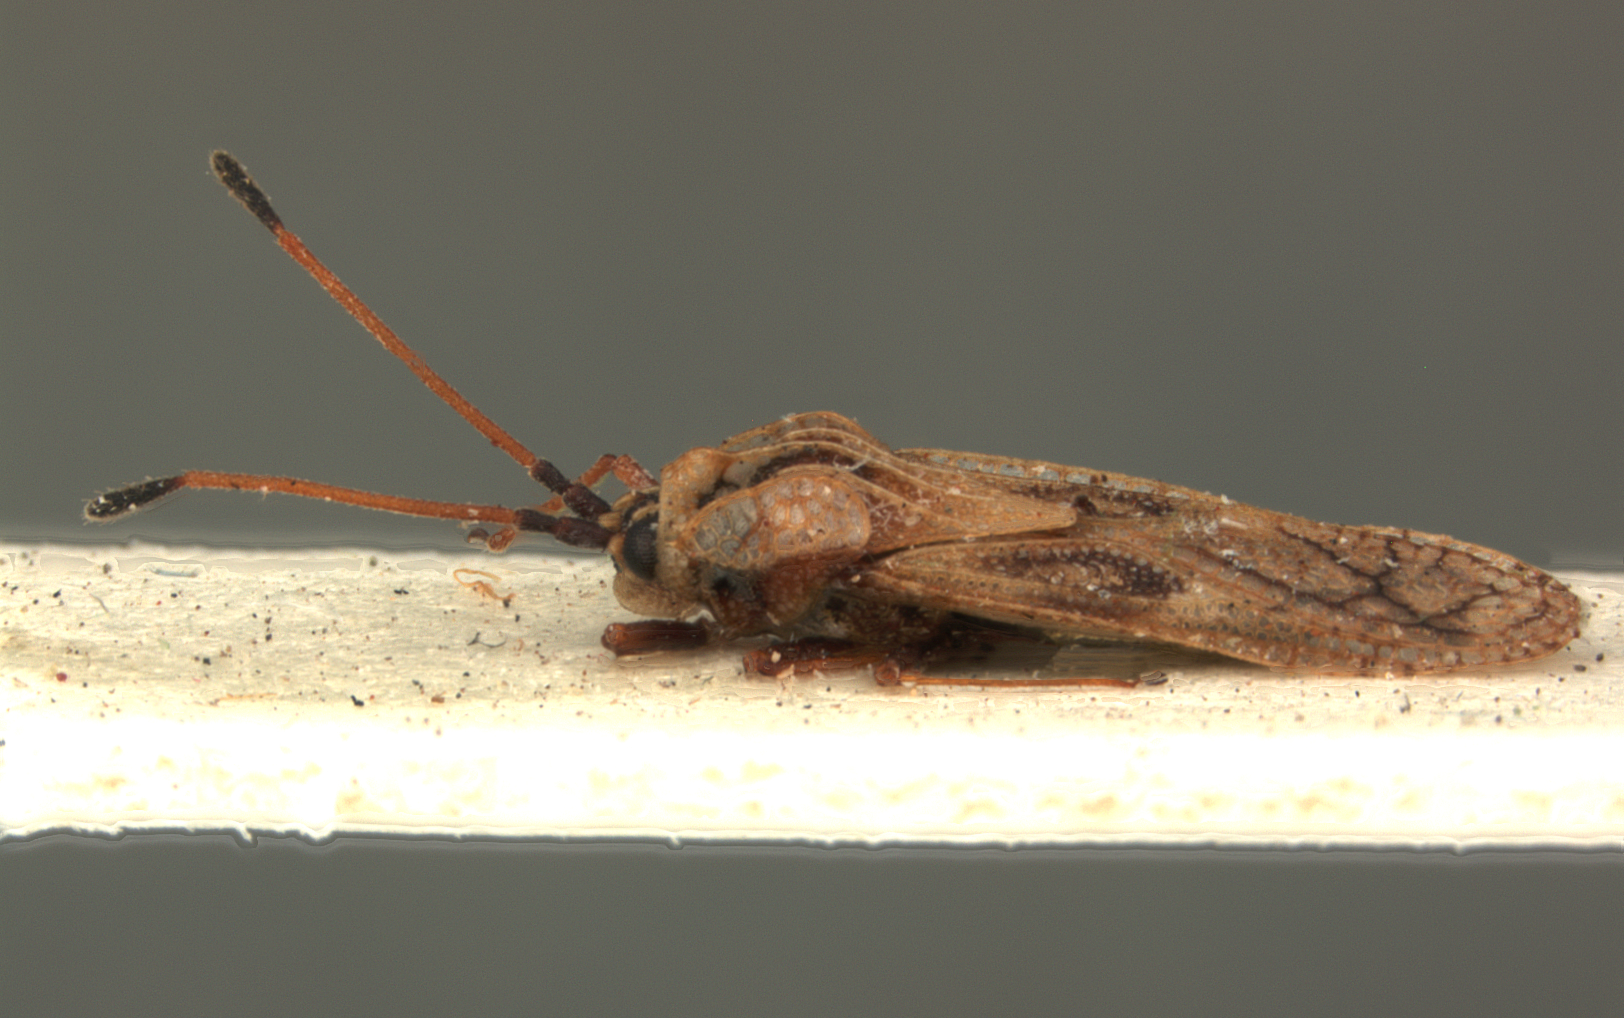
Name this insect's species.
Physatocheila thomasi
